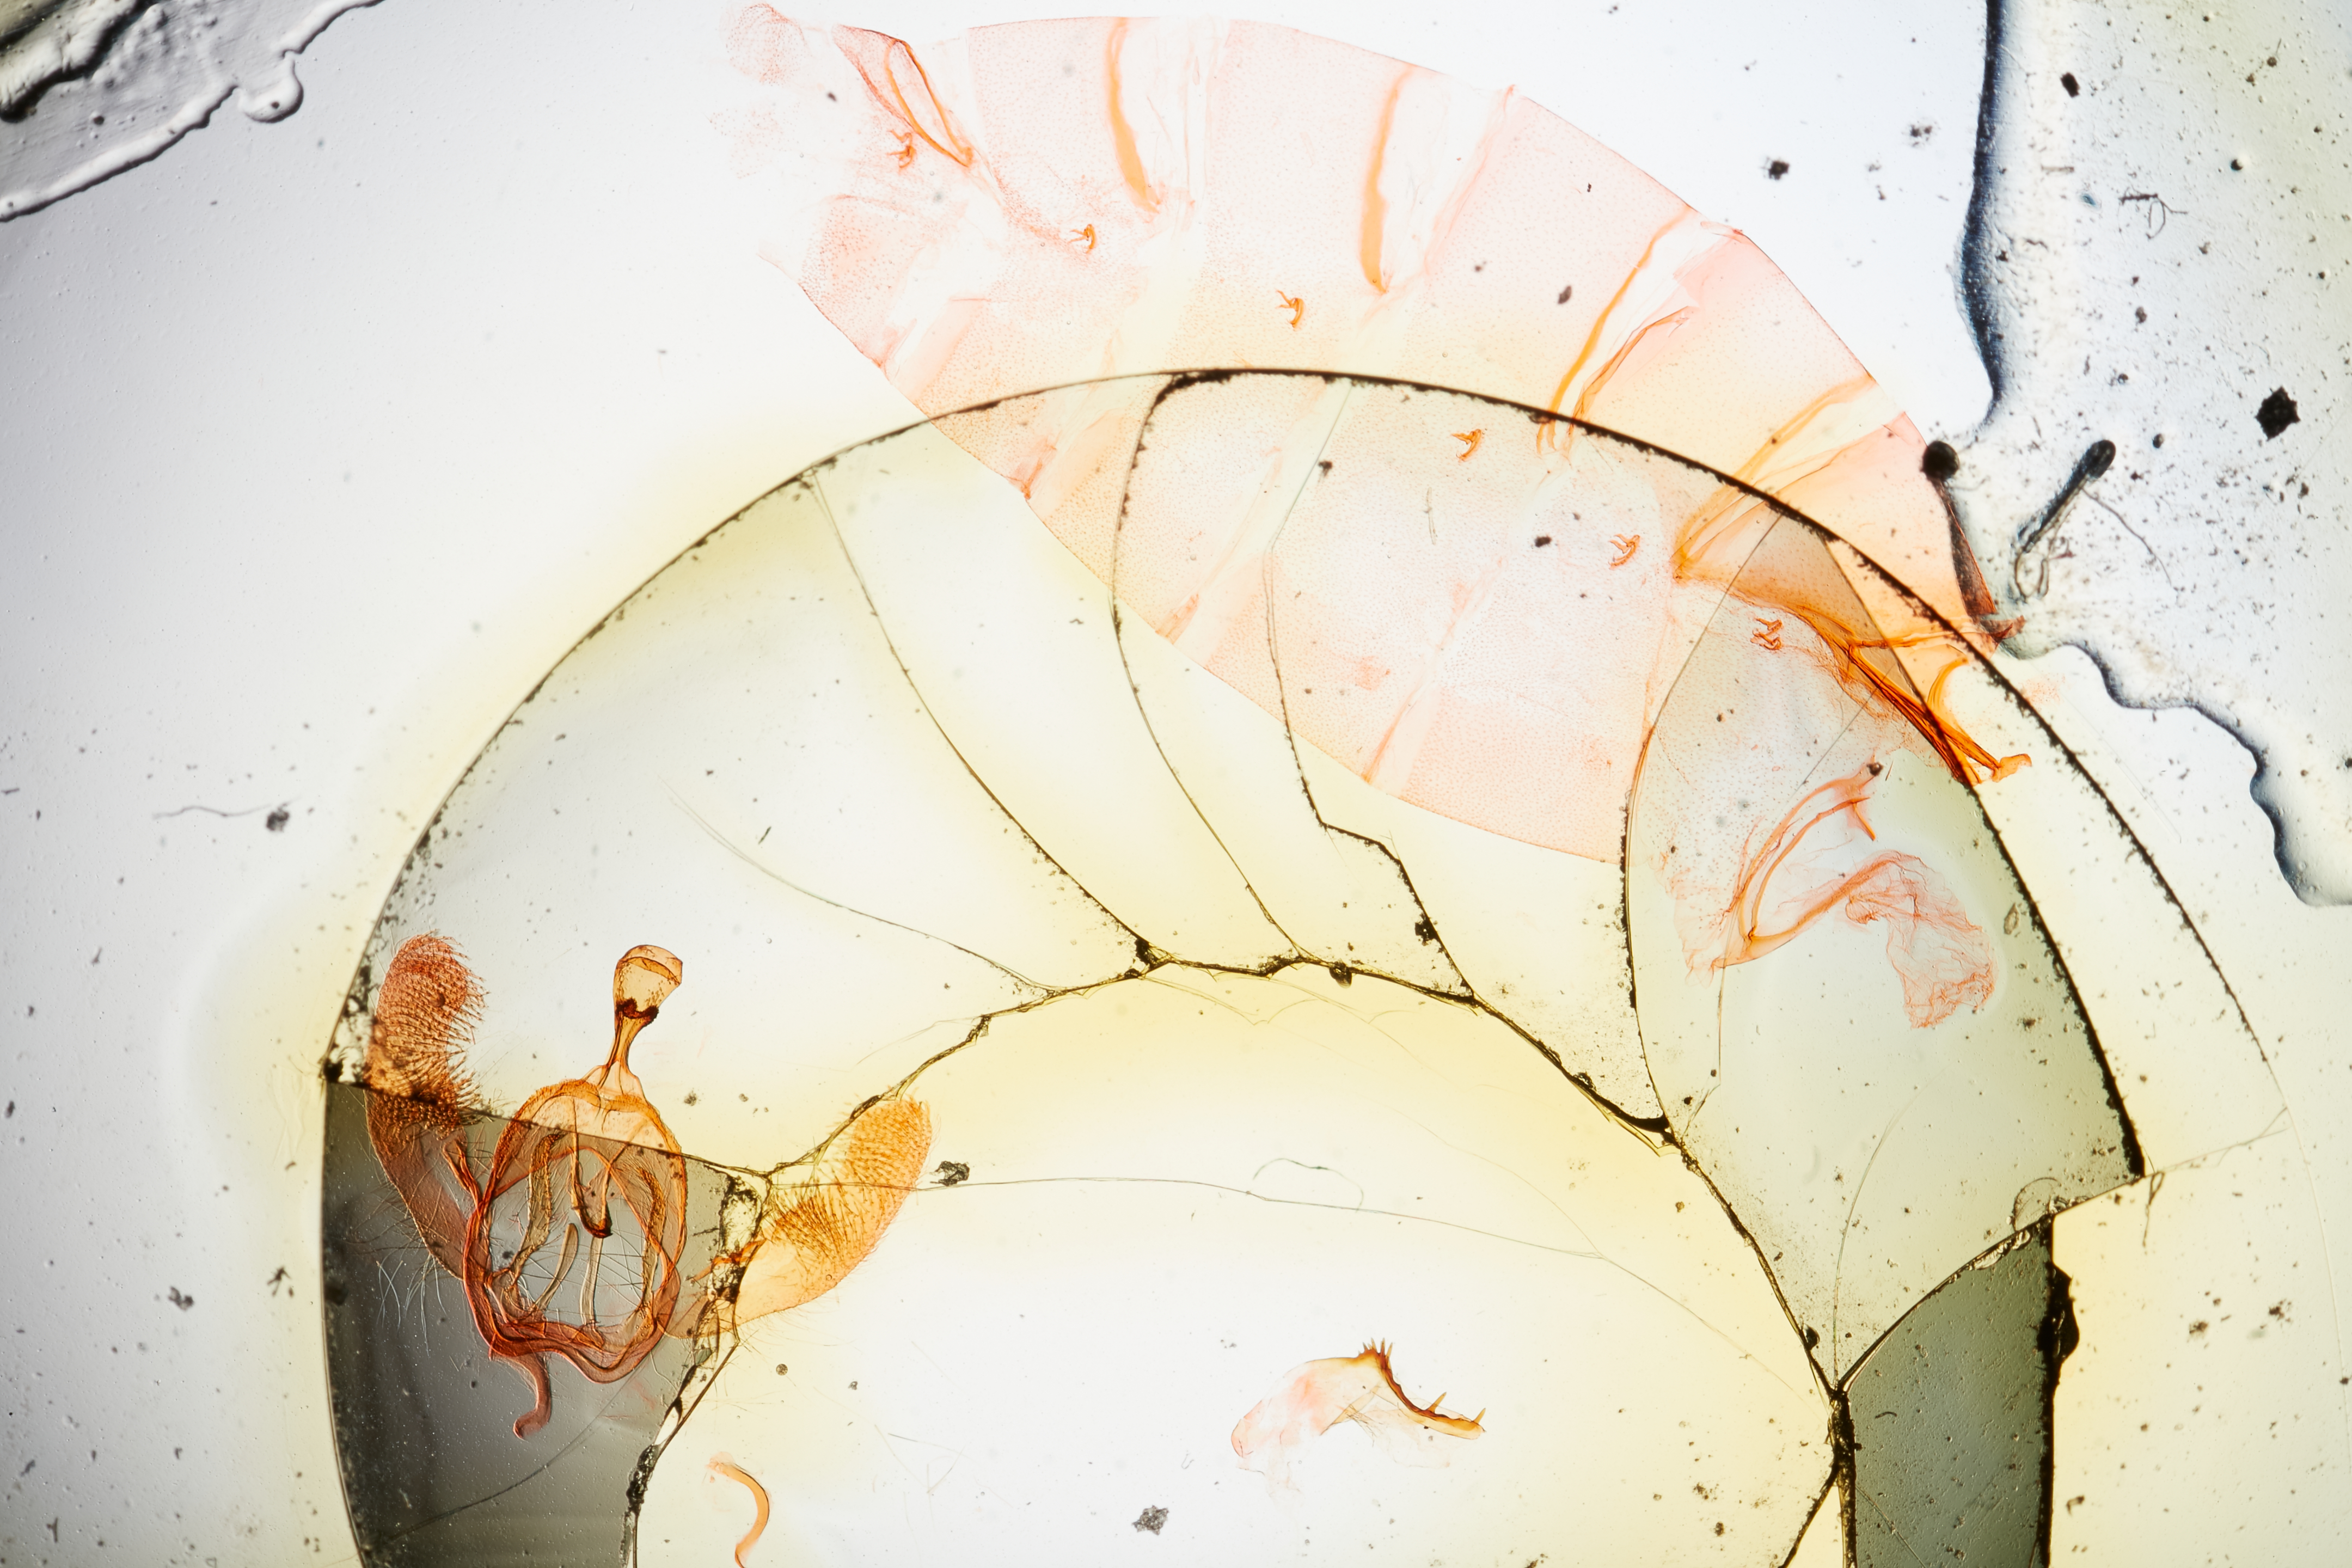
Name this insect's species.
Gonioterma rosa (also Stenoma rosa)
